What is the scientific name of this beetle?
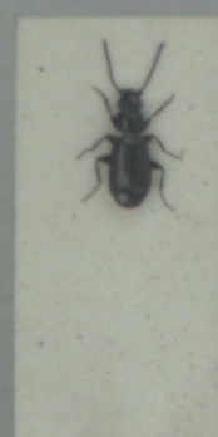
Microlestes maurus
